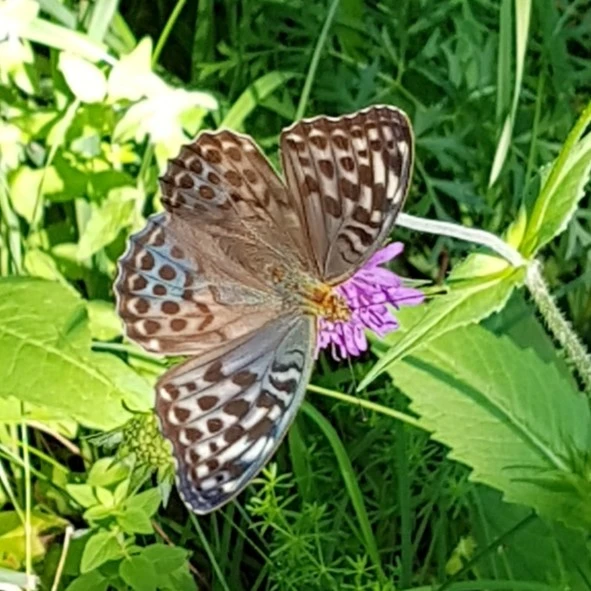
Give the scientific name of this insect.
Argynnis paphia
